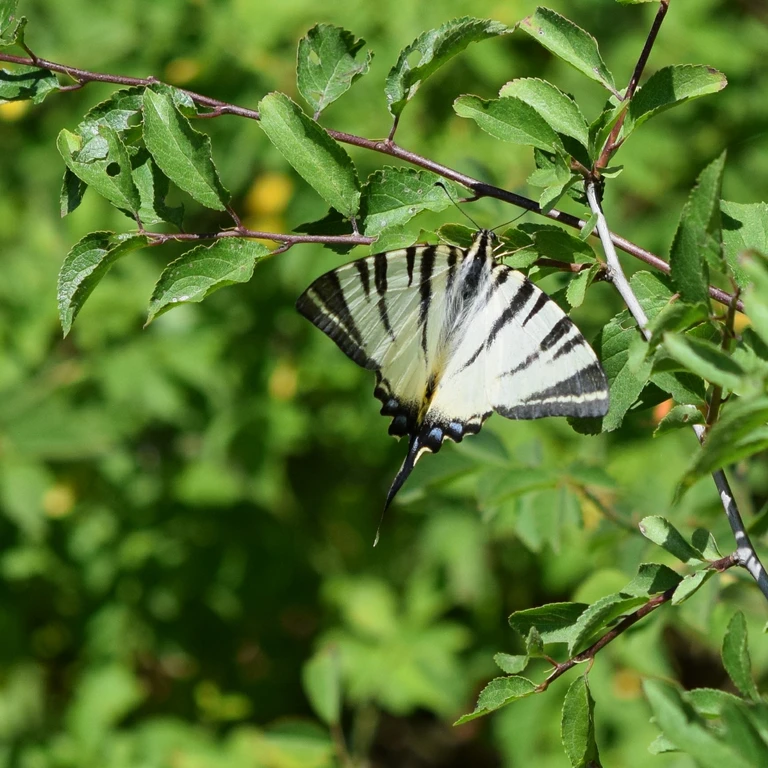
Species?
Iphiclides podalirius
